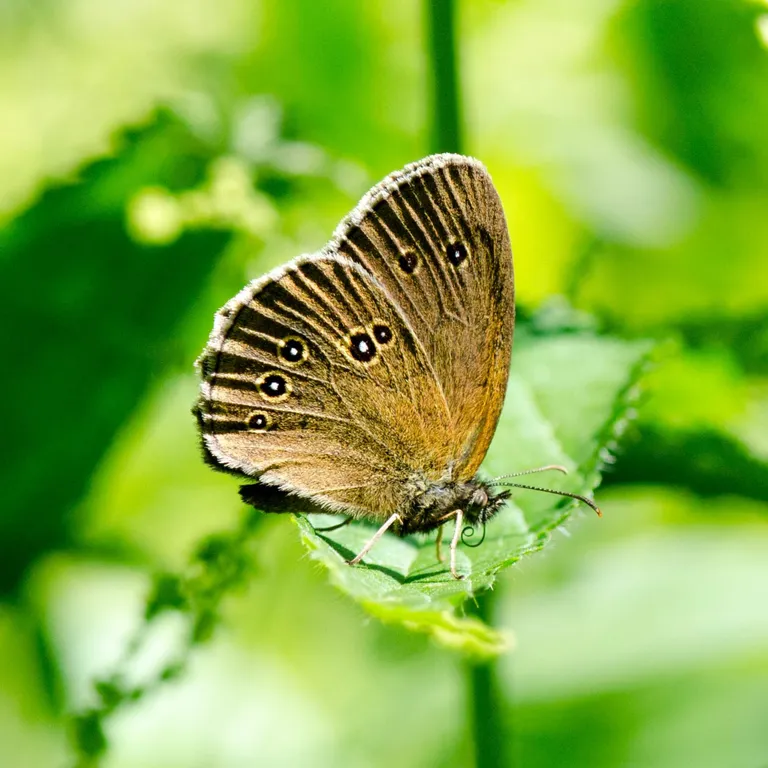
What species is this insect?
Aphantopus hyperantus
